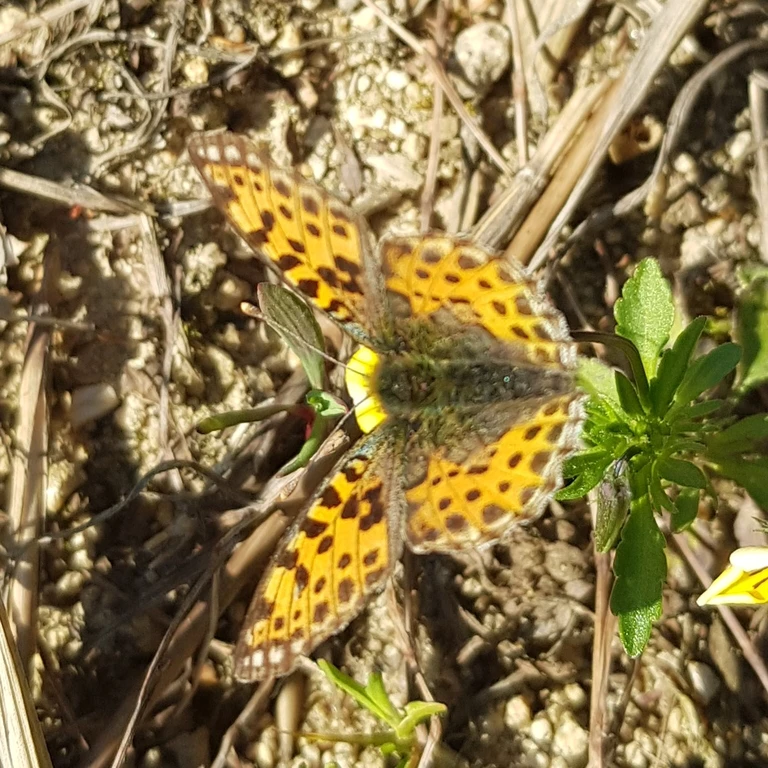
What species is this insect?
Issoria lathonia
